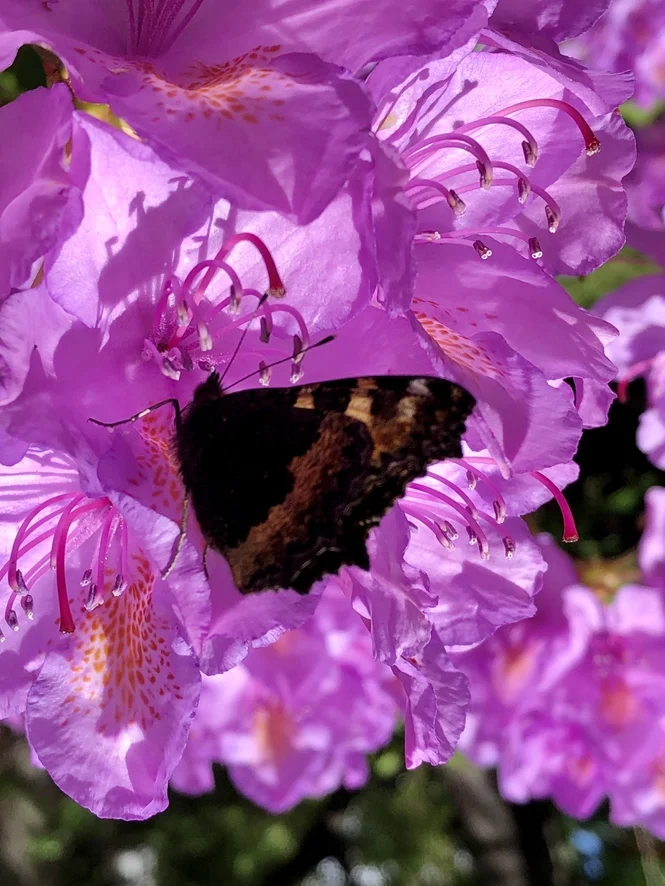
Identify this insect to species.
Aglais urticae
